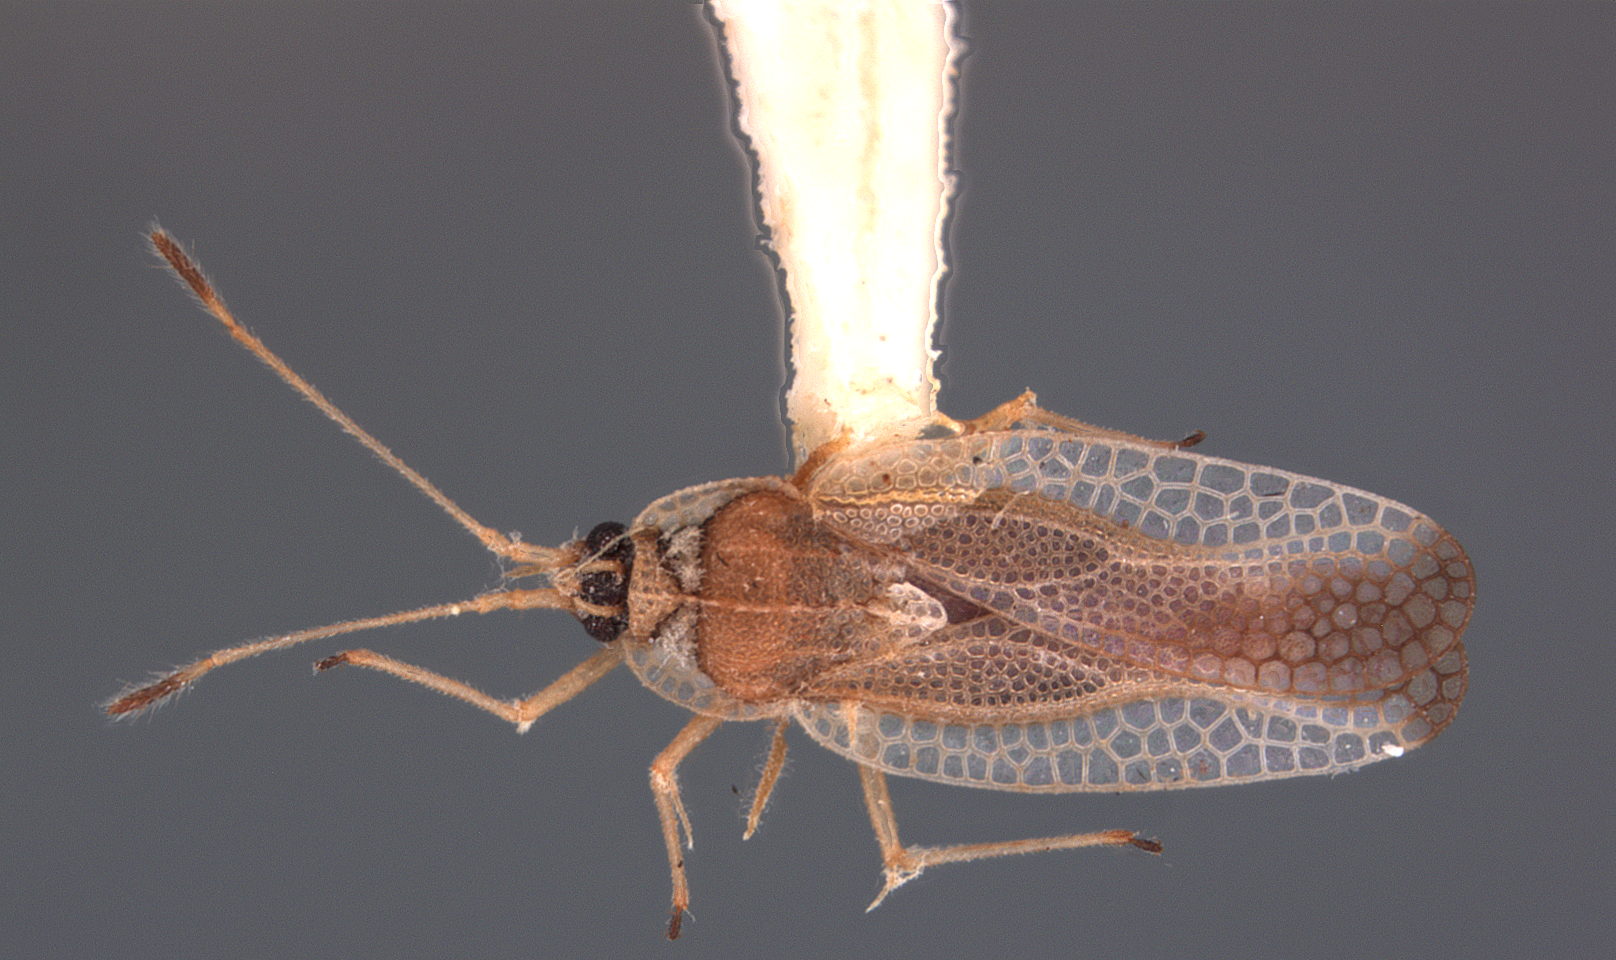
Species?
Leptopharsa jubaris
